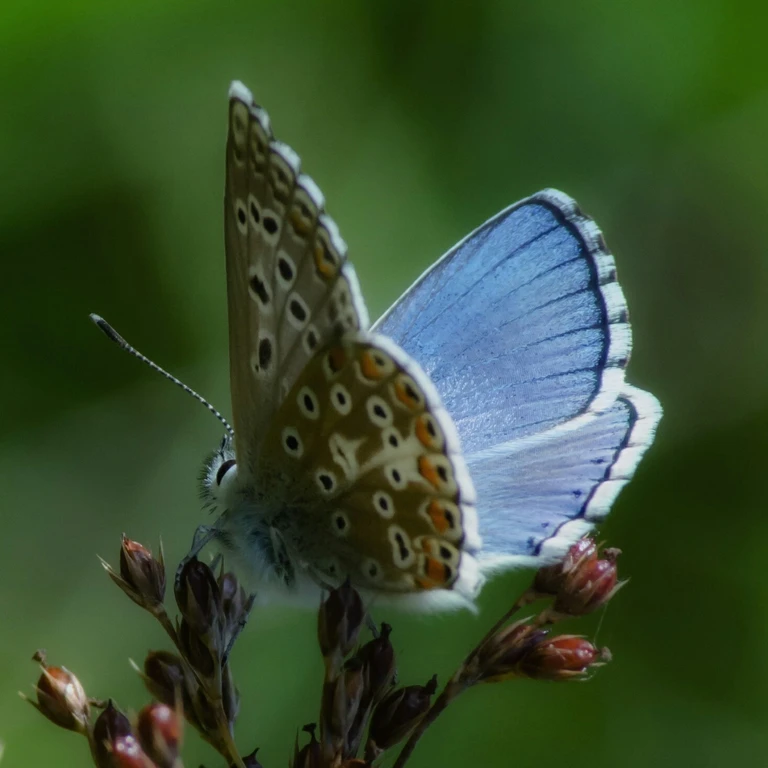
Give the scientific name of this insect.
Lysandra bellargus
